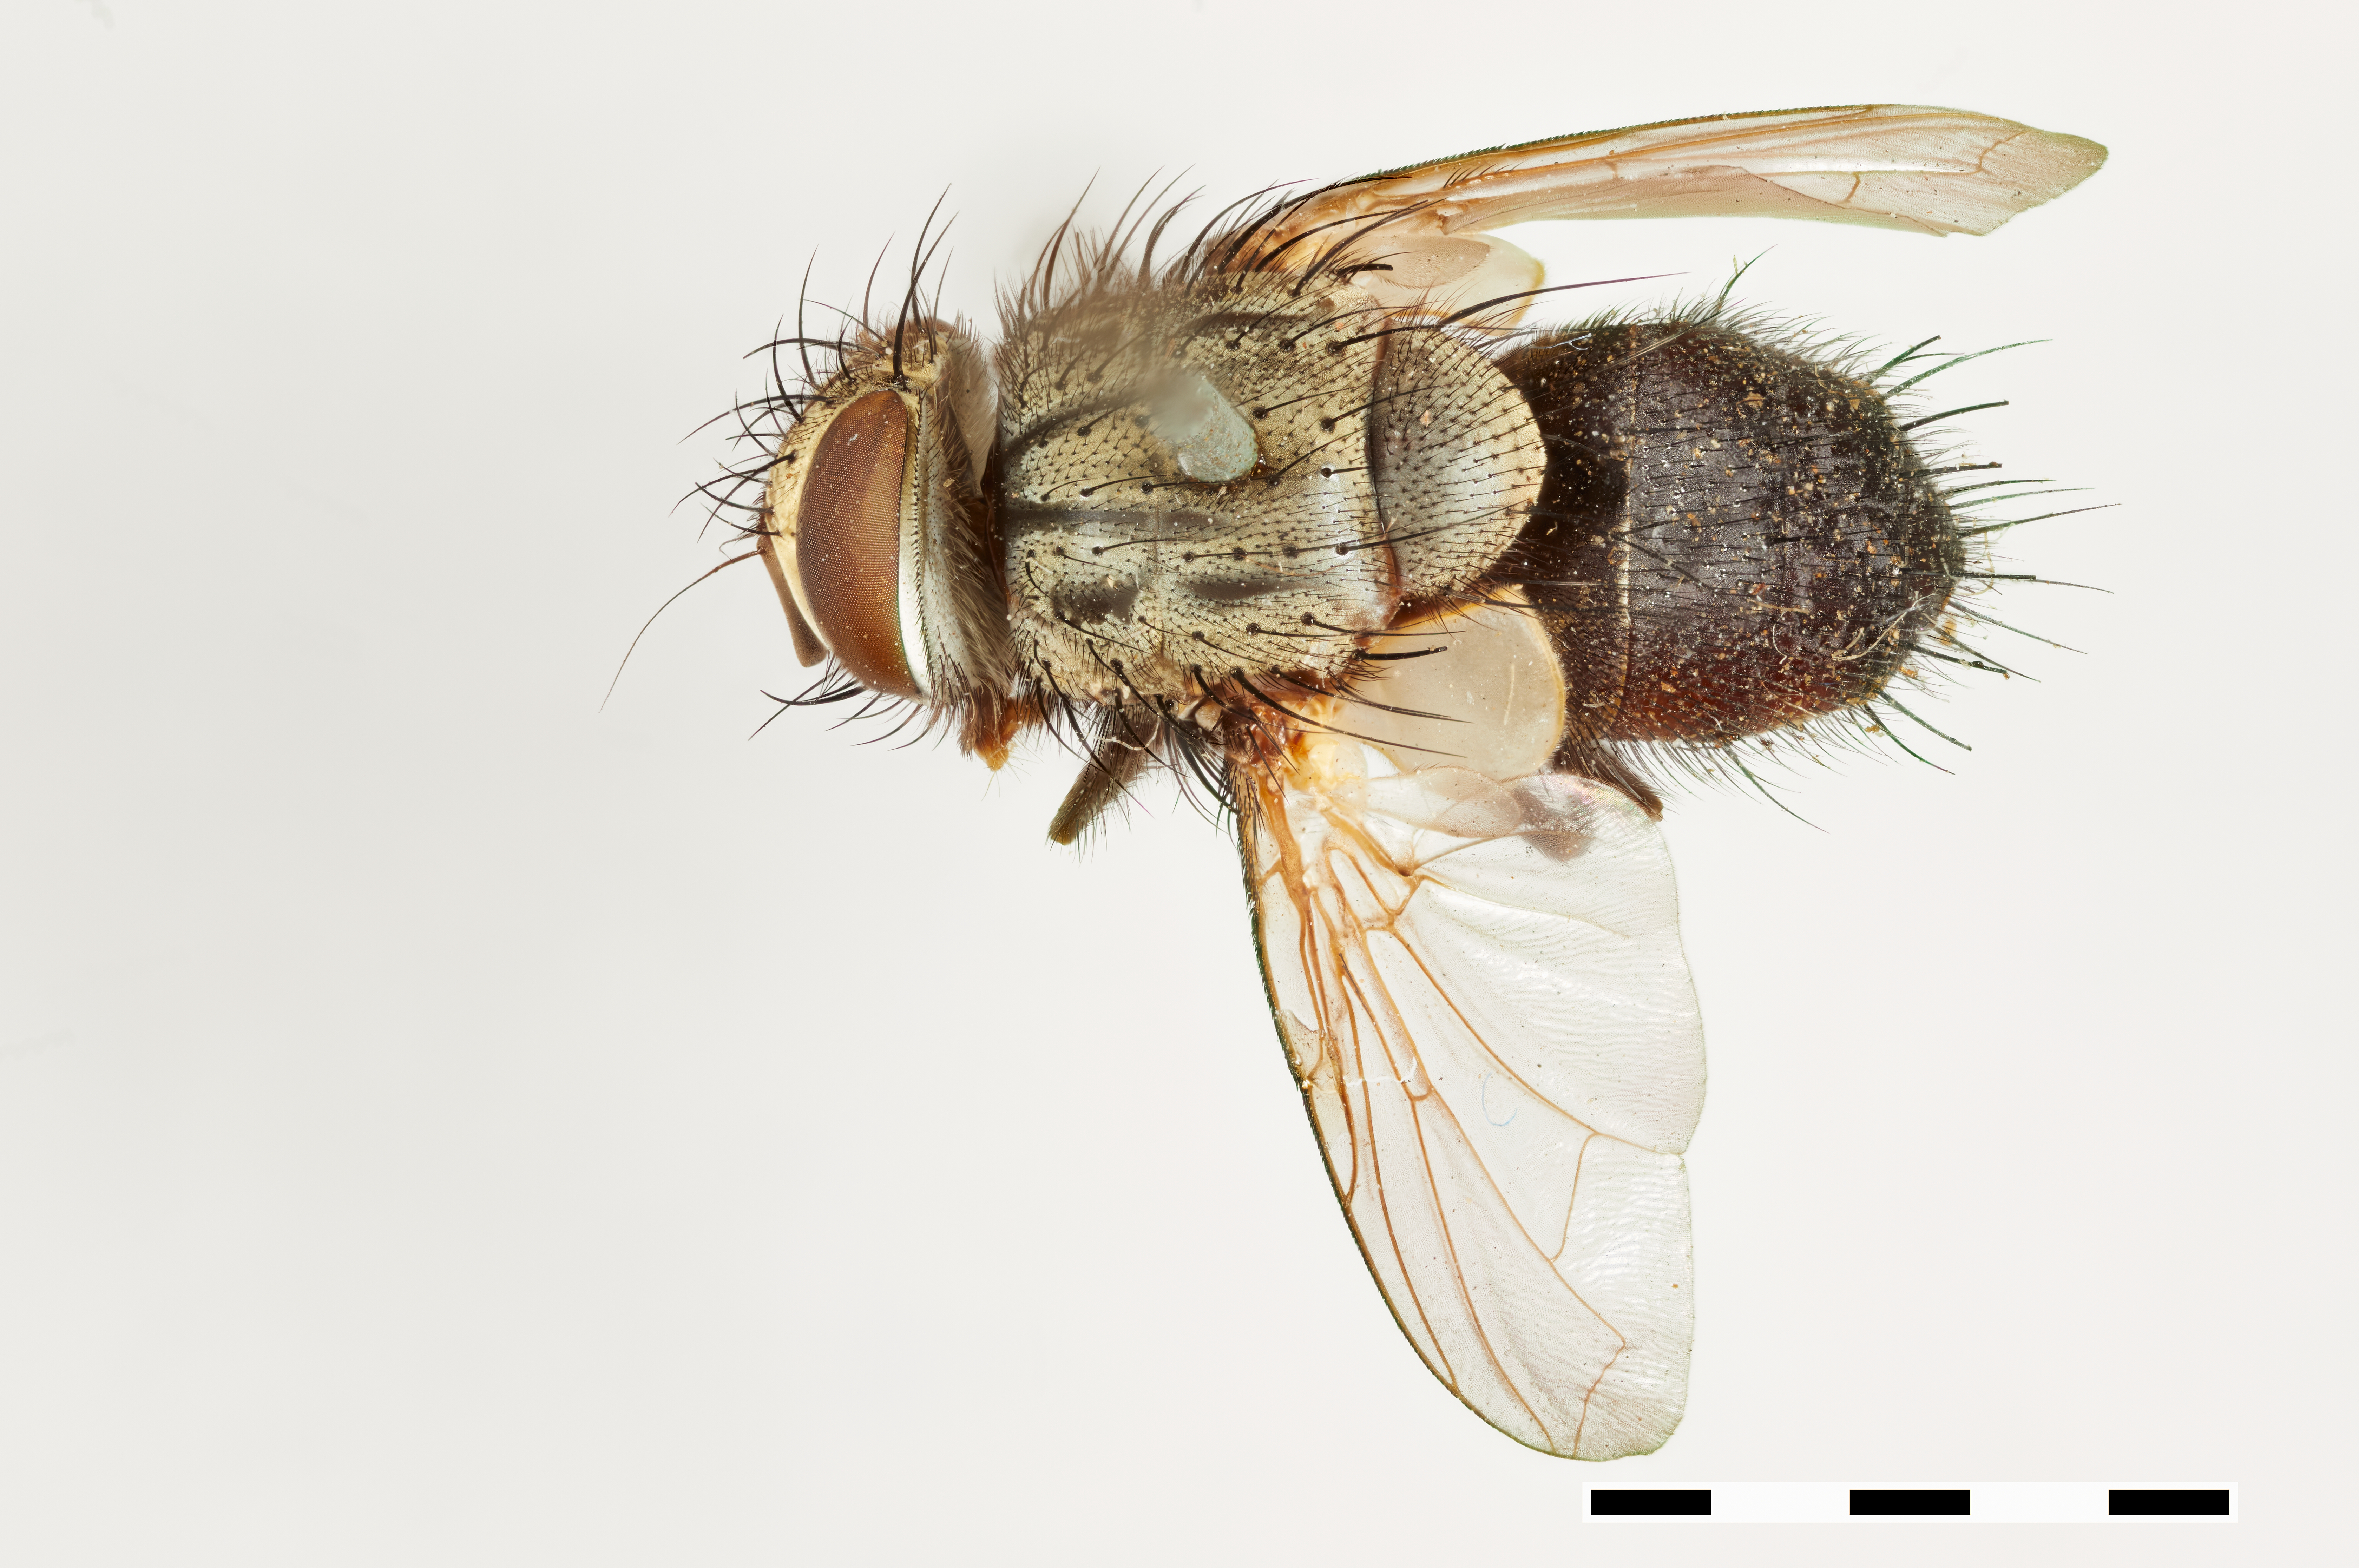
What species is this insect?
Sturmia sternalis
